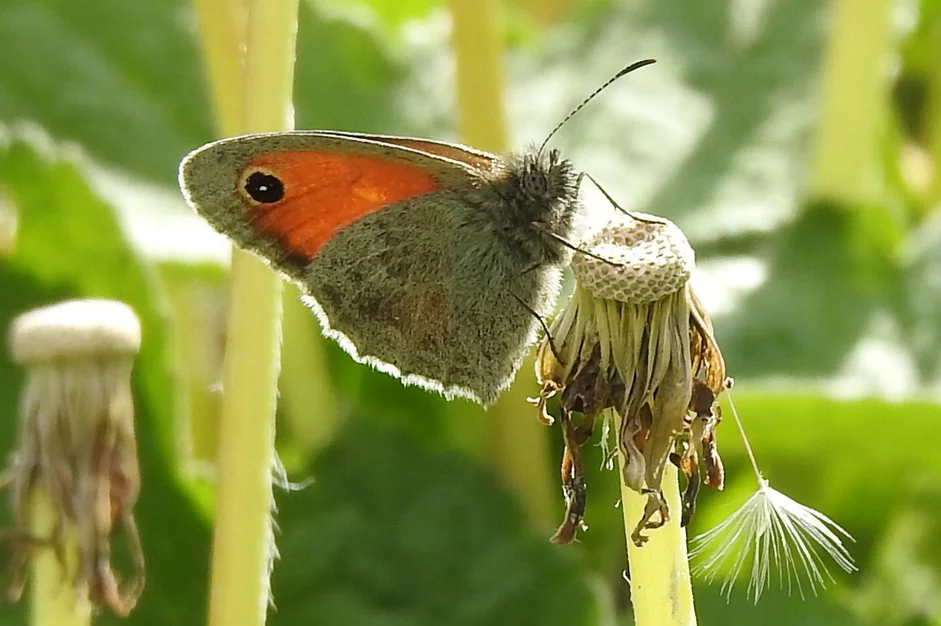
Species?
Coenonympha pamphilus
